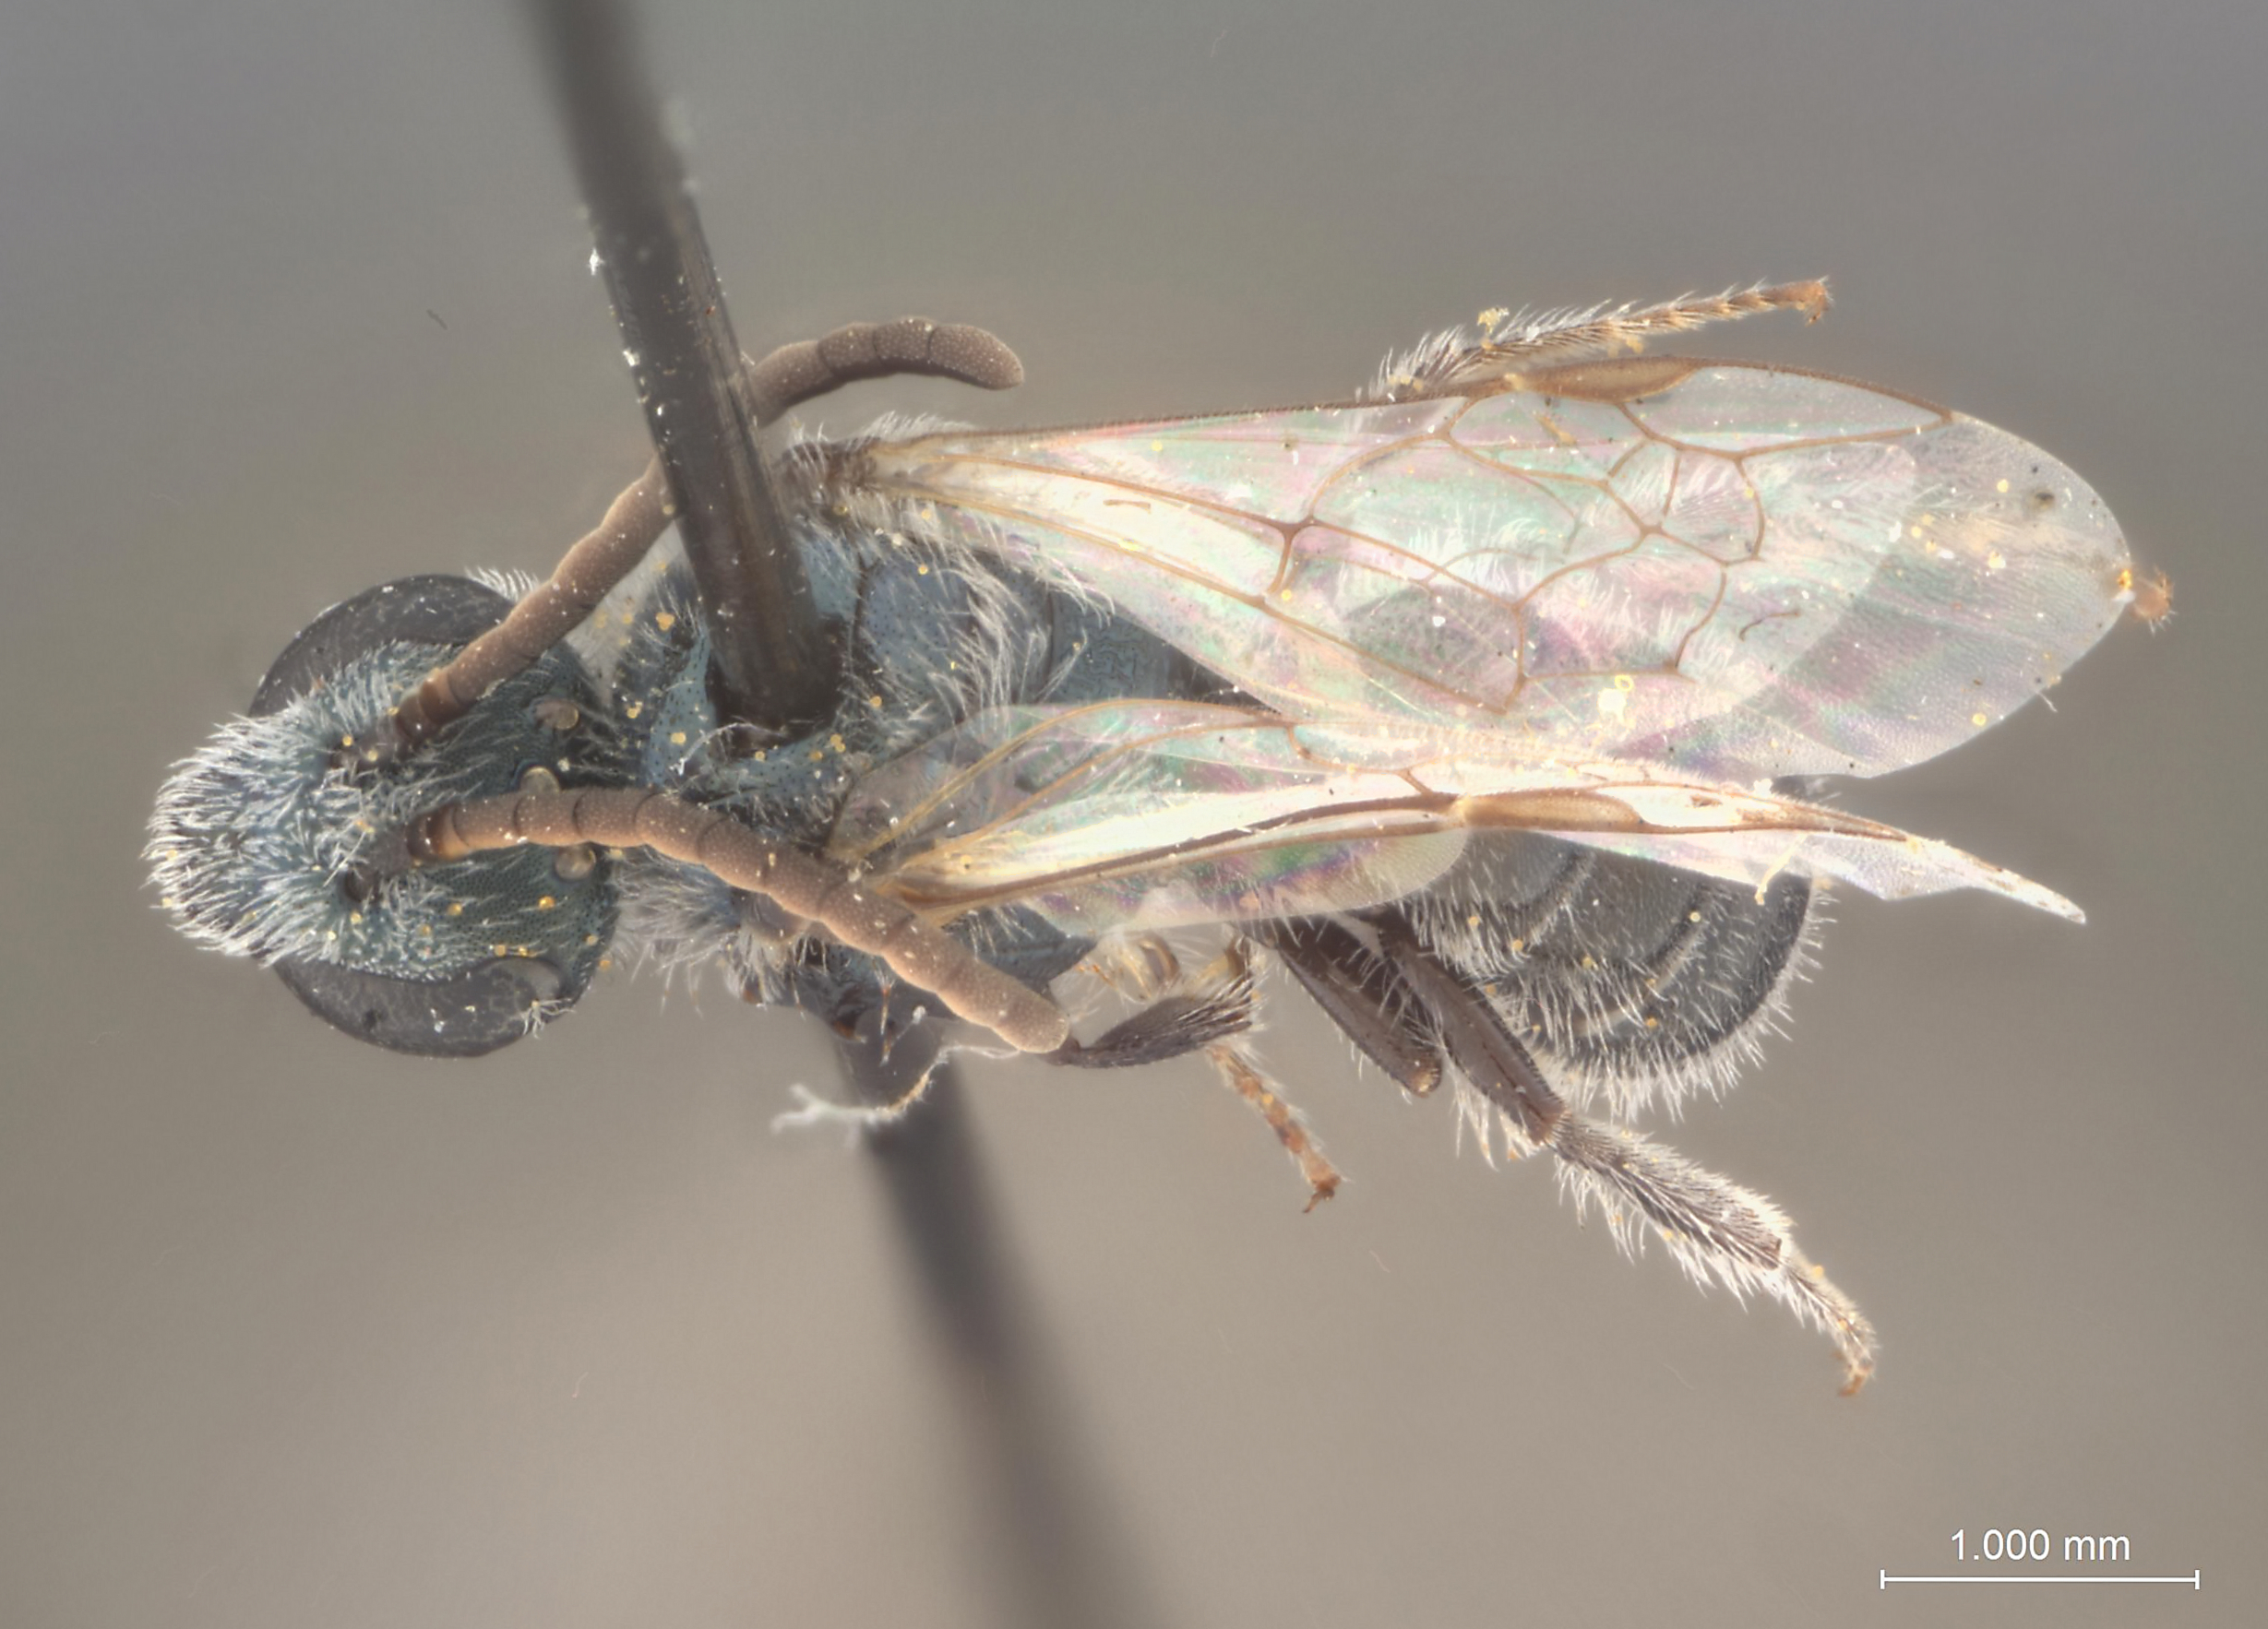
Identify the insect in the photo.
Halictus daggetti
